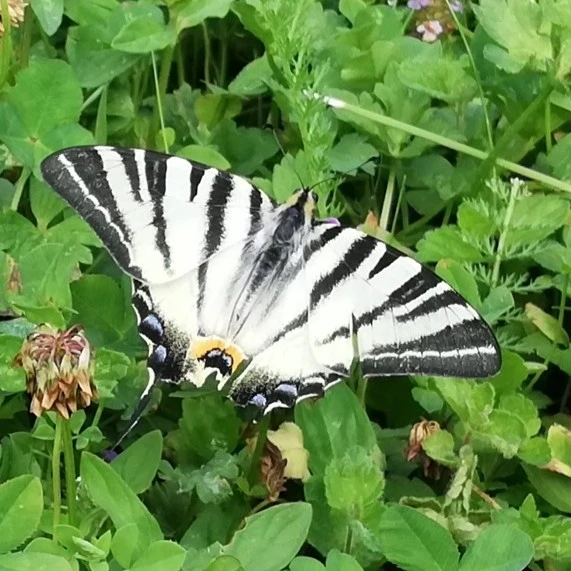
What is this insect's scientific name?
Iphiclides podalirius
